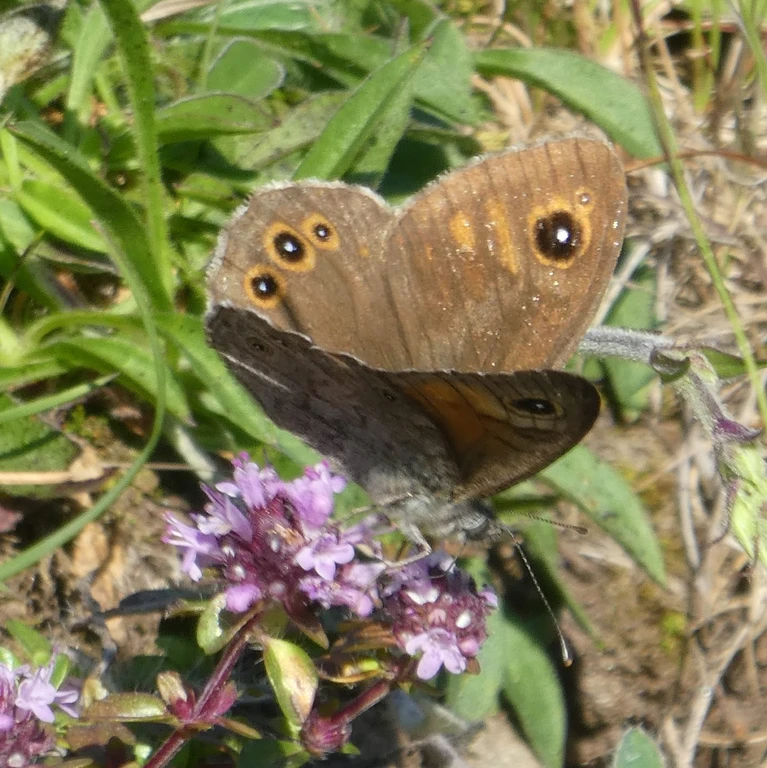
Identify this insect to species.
Lasiommata maera (also Pararge maera)
